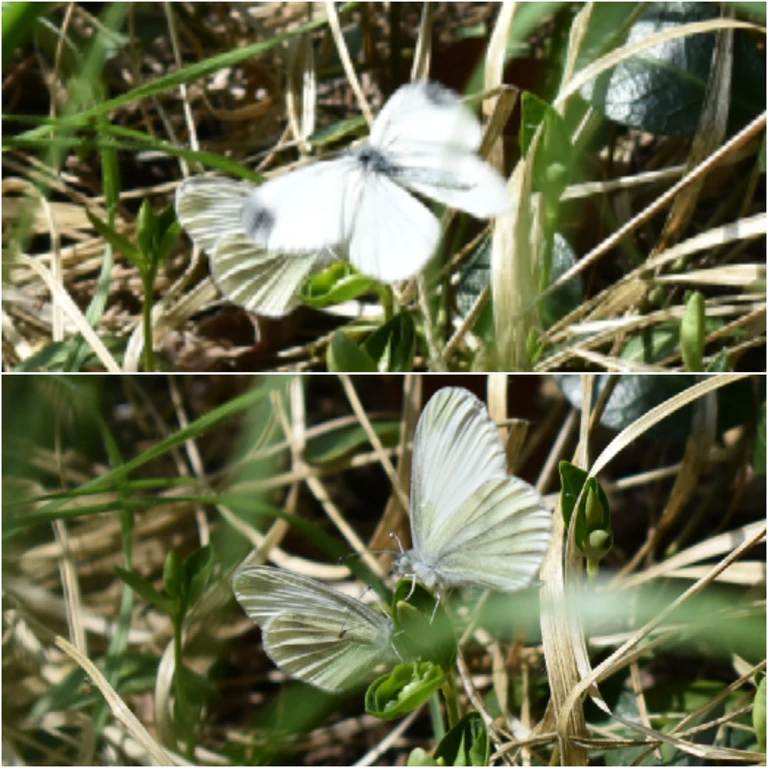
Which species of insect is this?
Leptidea sinapis/juvernica
